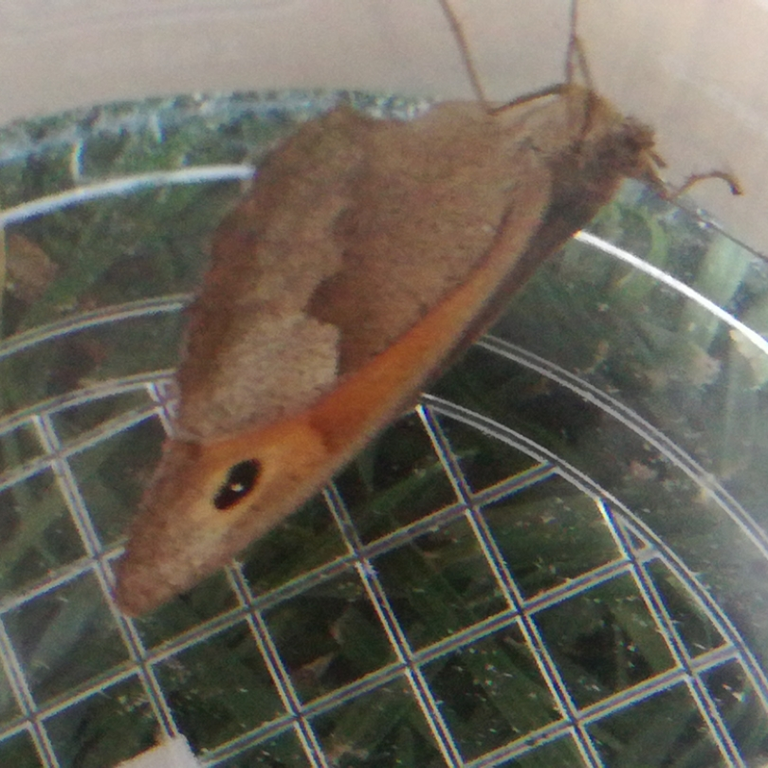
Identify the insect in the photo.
Maniola jurtina
